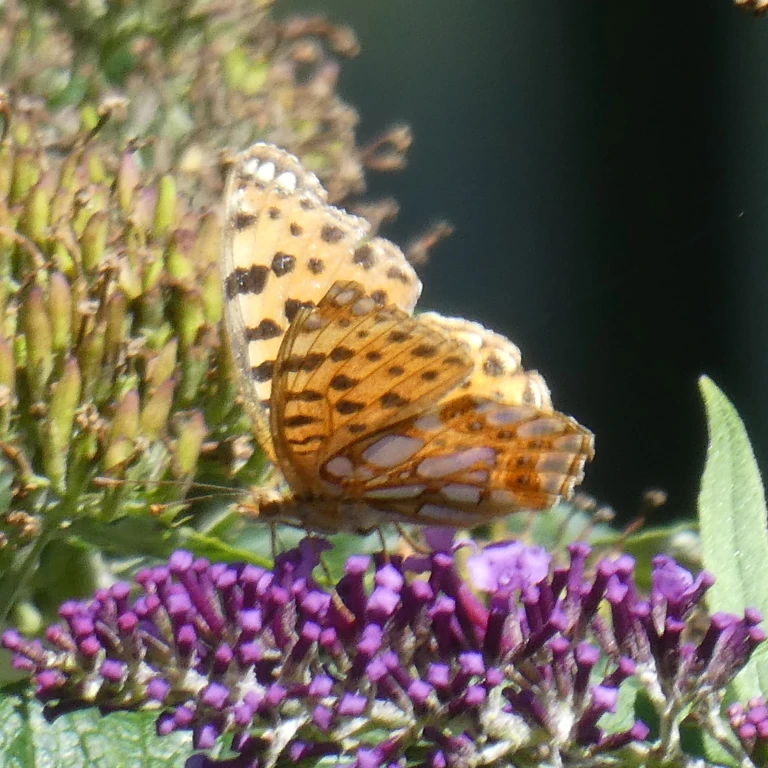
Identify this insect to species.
Issoria lathonia
